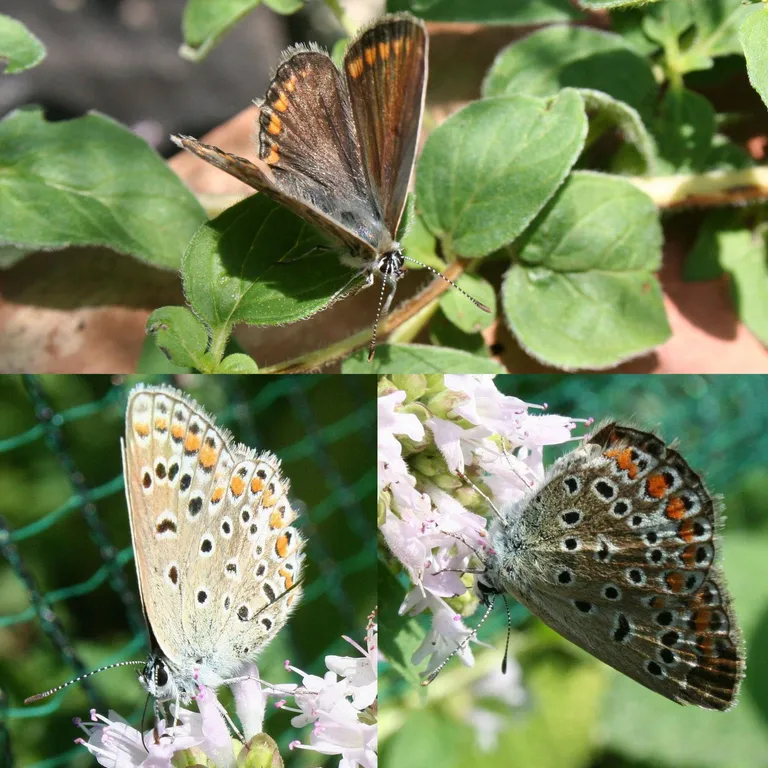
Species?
Polyommatus icarus
